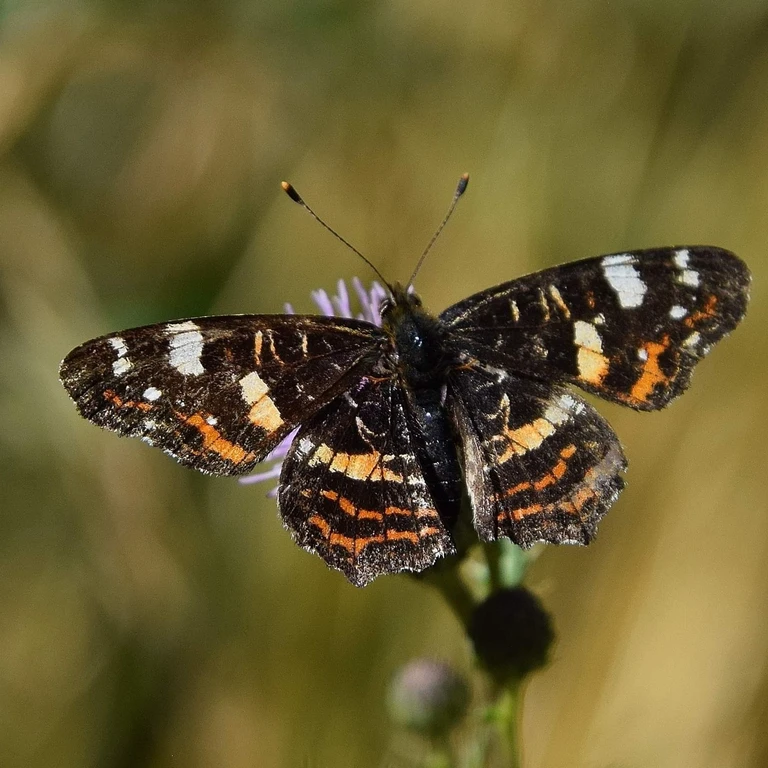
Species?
Araschnia levana
